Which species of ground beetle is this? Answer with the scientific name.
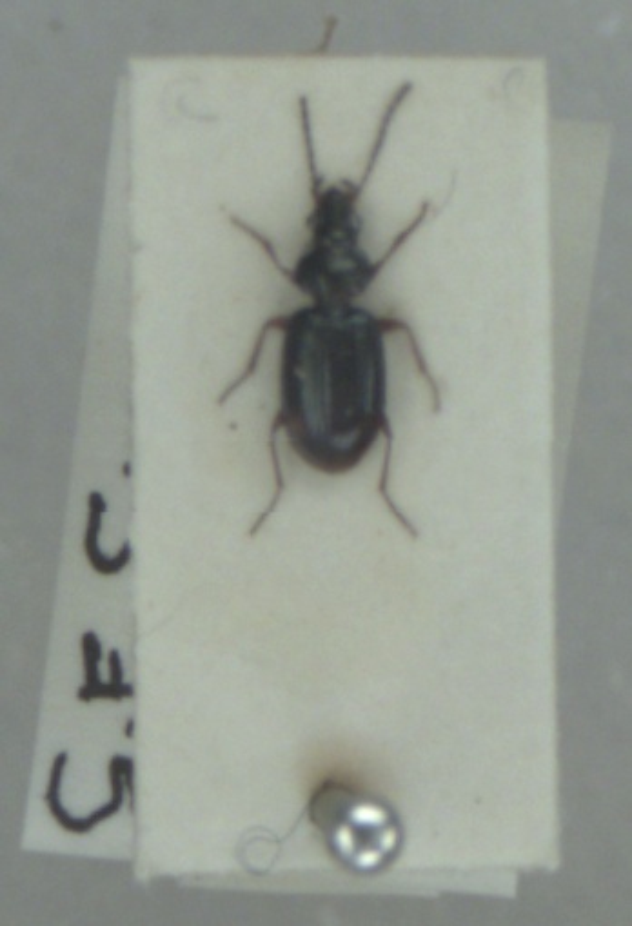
Bembidion biguttatum
